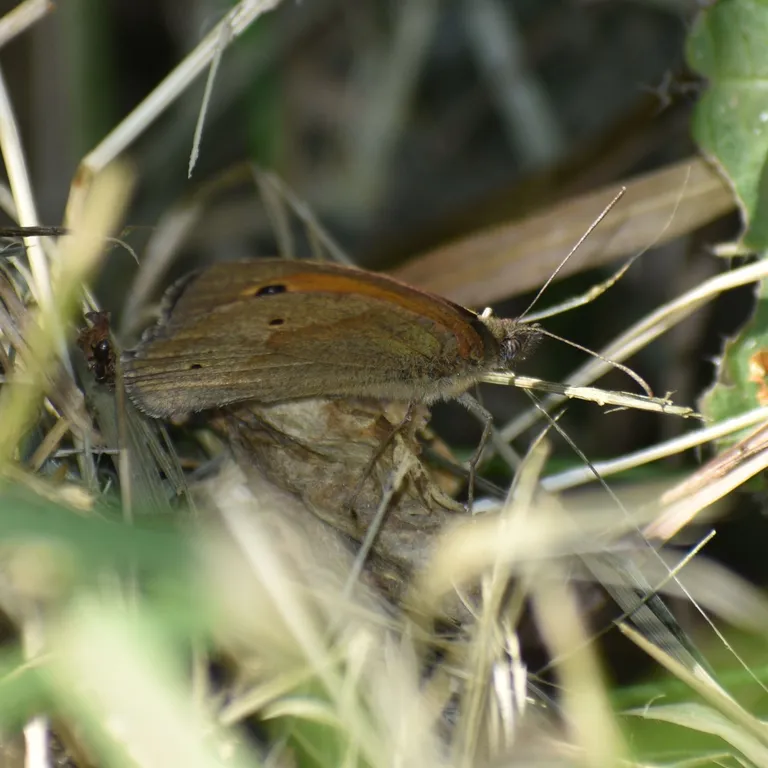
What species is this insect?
Maniola jurtina
